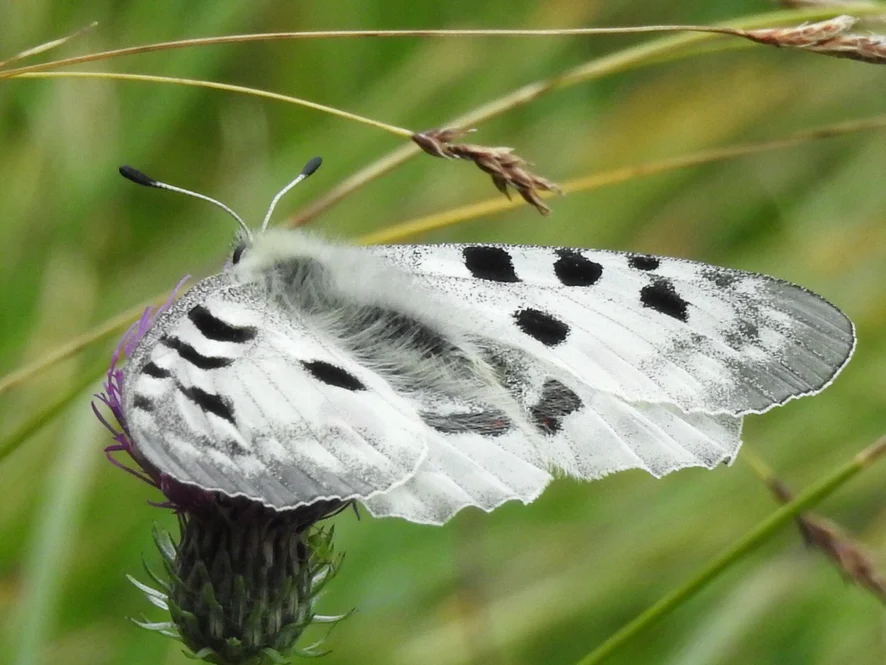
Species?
Parnassius apollo
